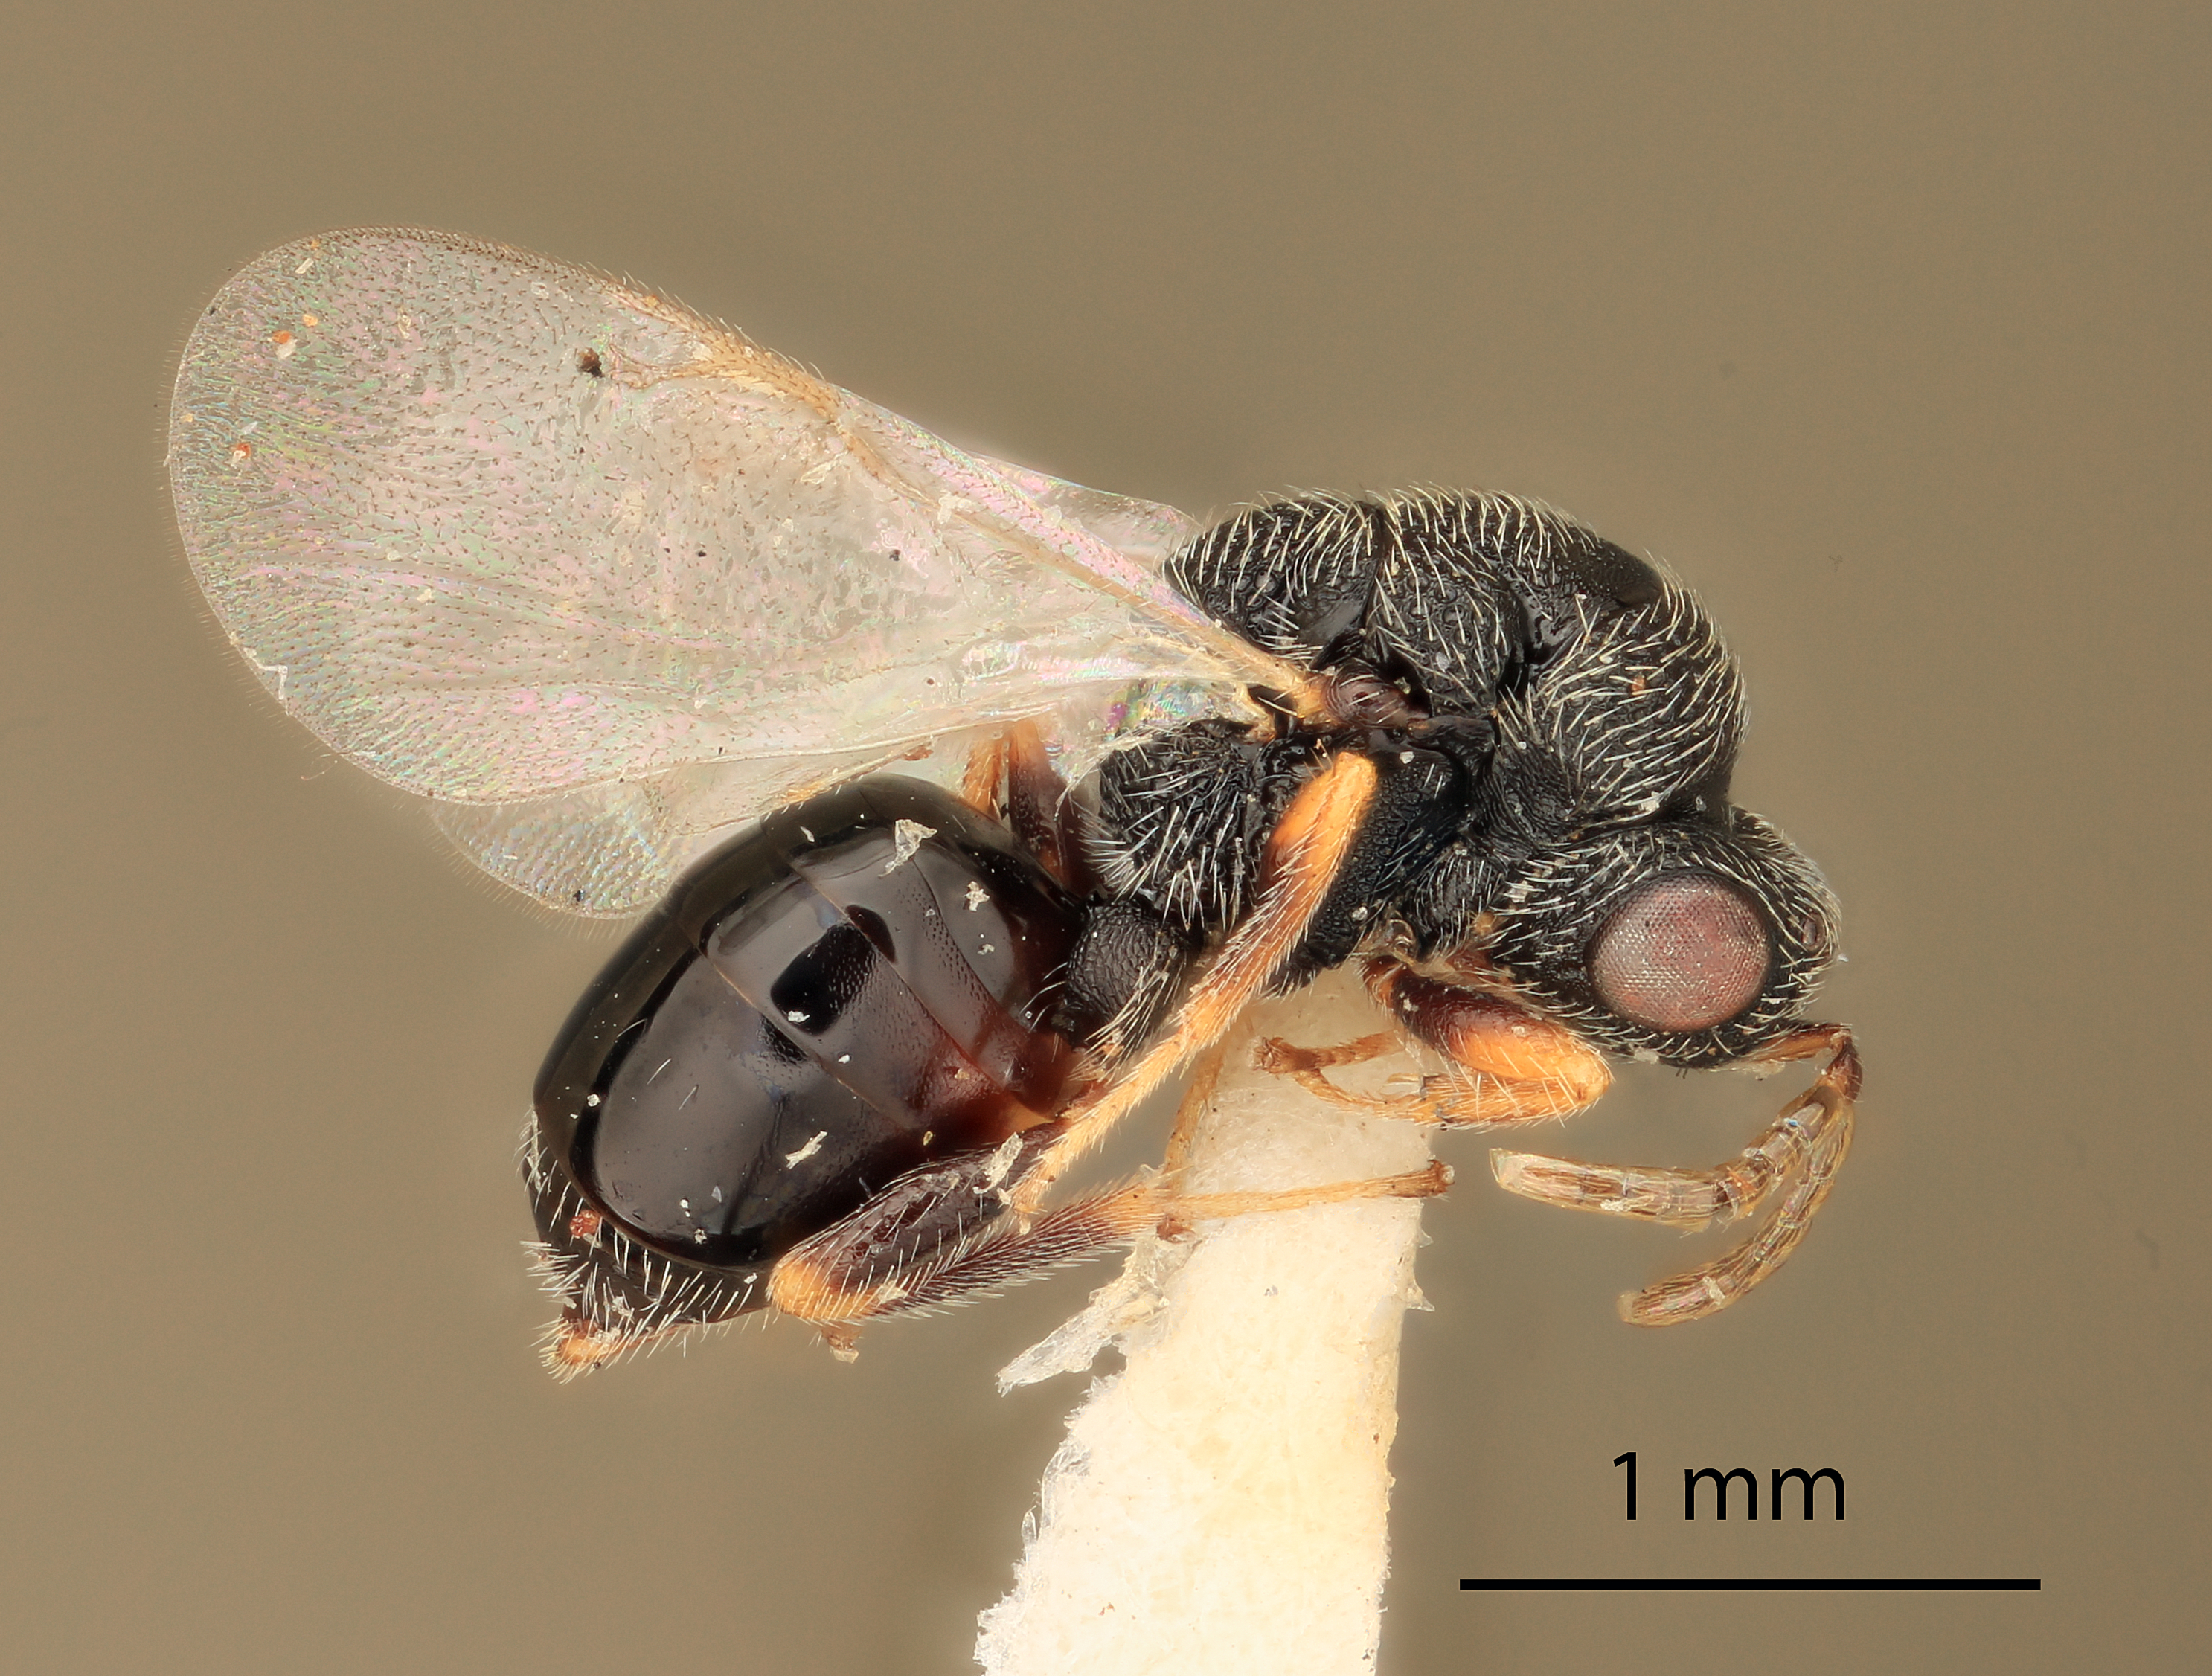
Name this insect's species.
Eurytoma squamosa
